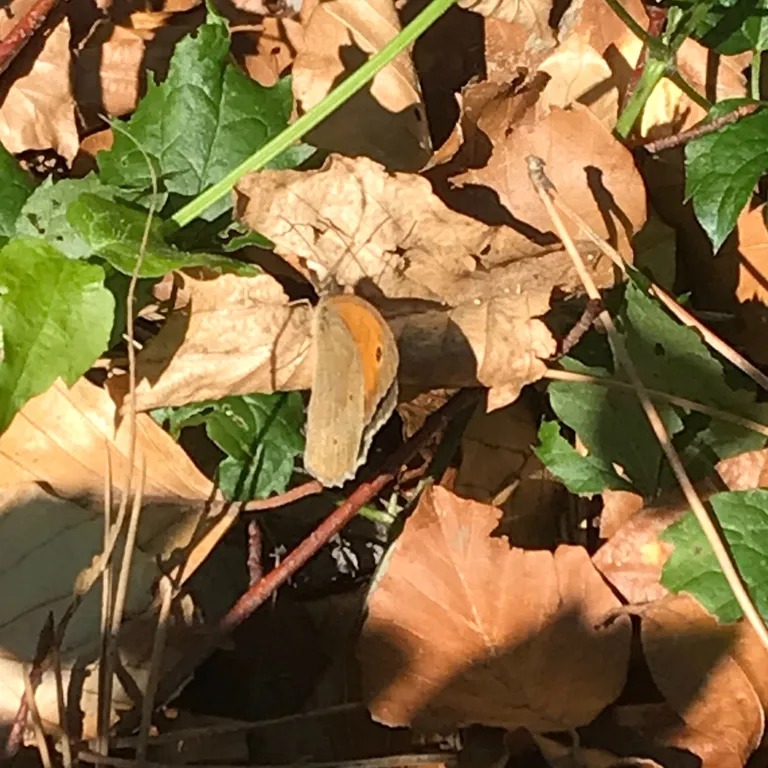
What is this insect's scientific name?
Maniola jurtina
